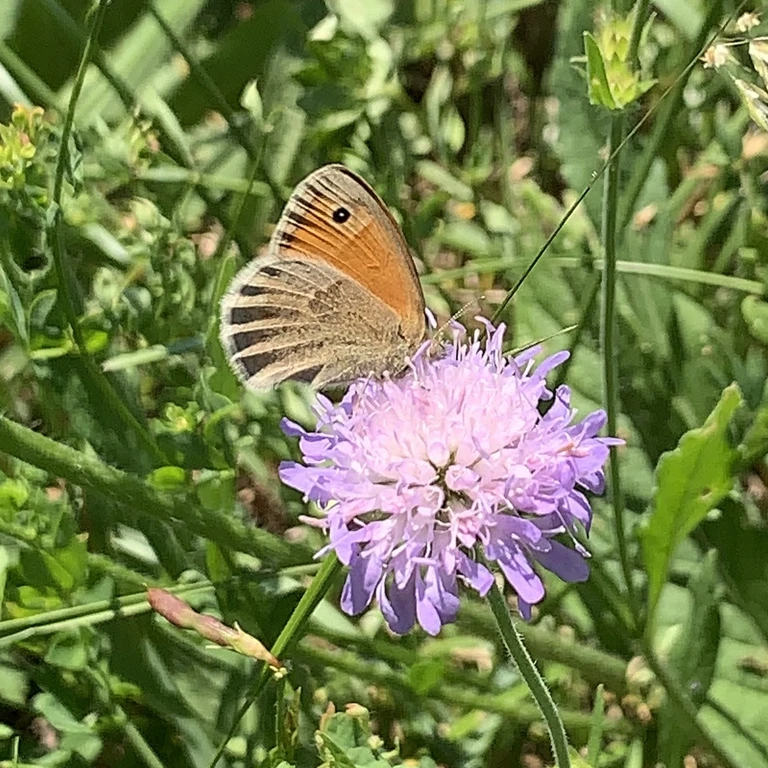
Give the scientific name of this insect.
Coenonympha pamphilus
